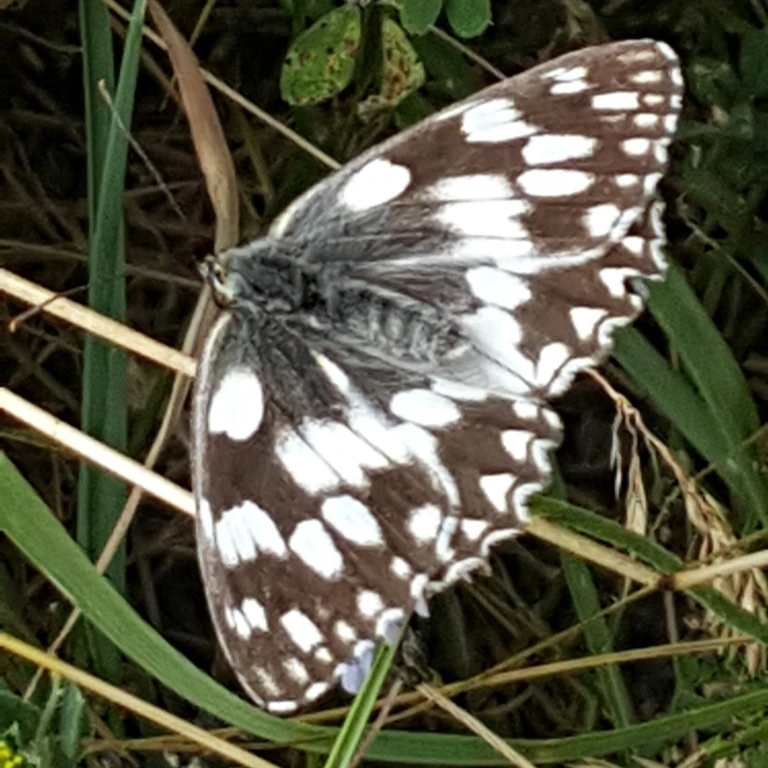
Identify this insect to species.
Melanargia galathea
